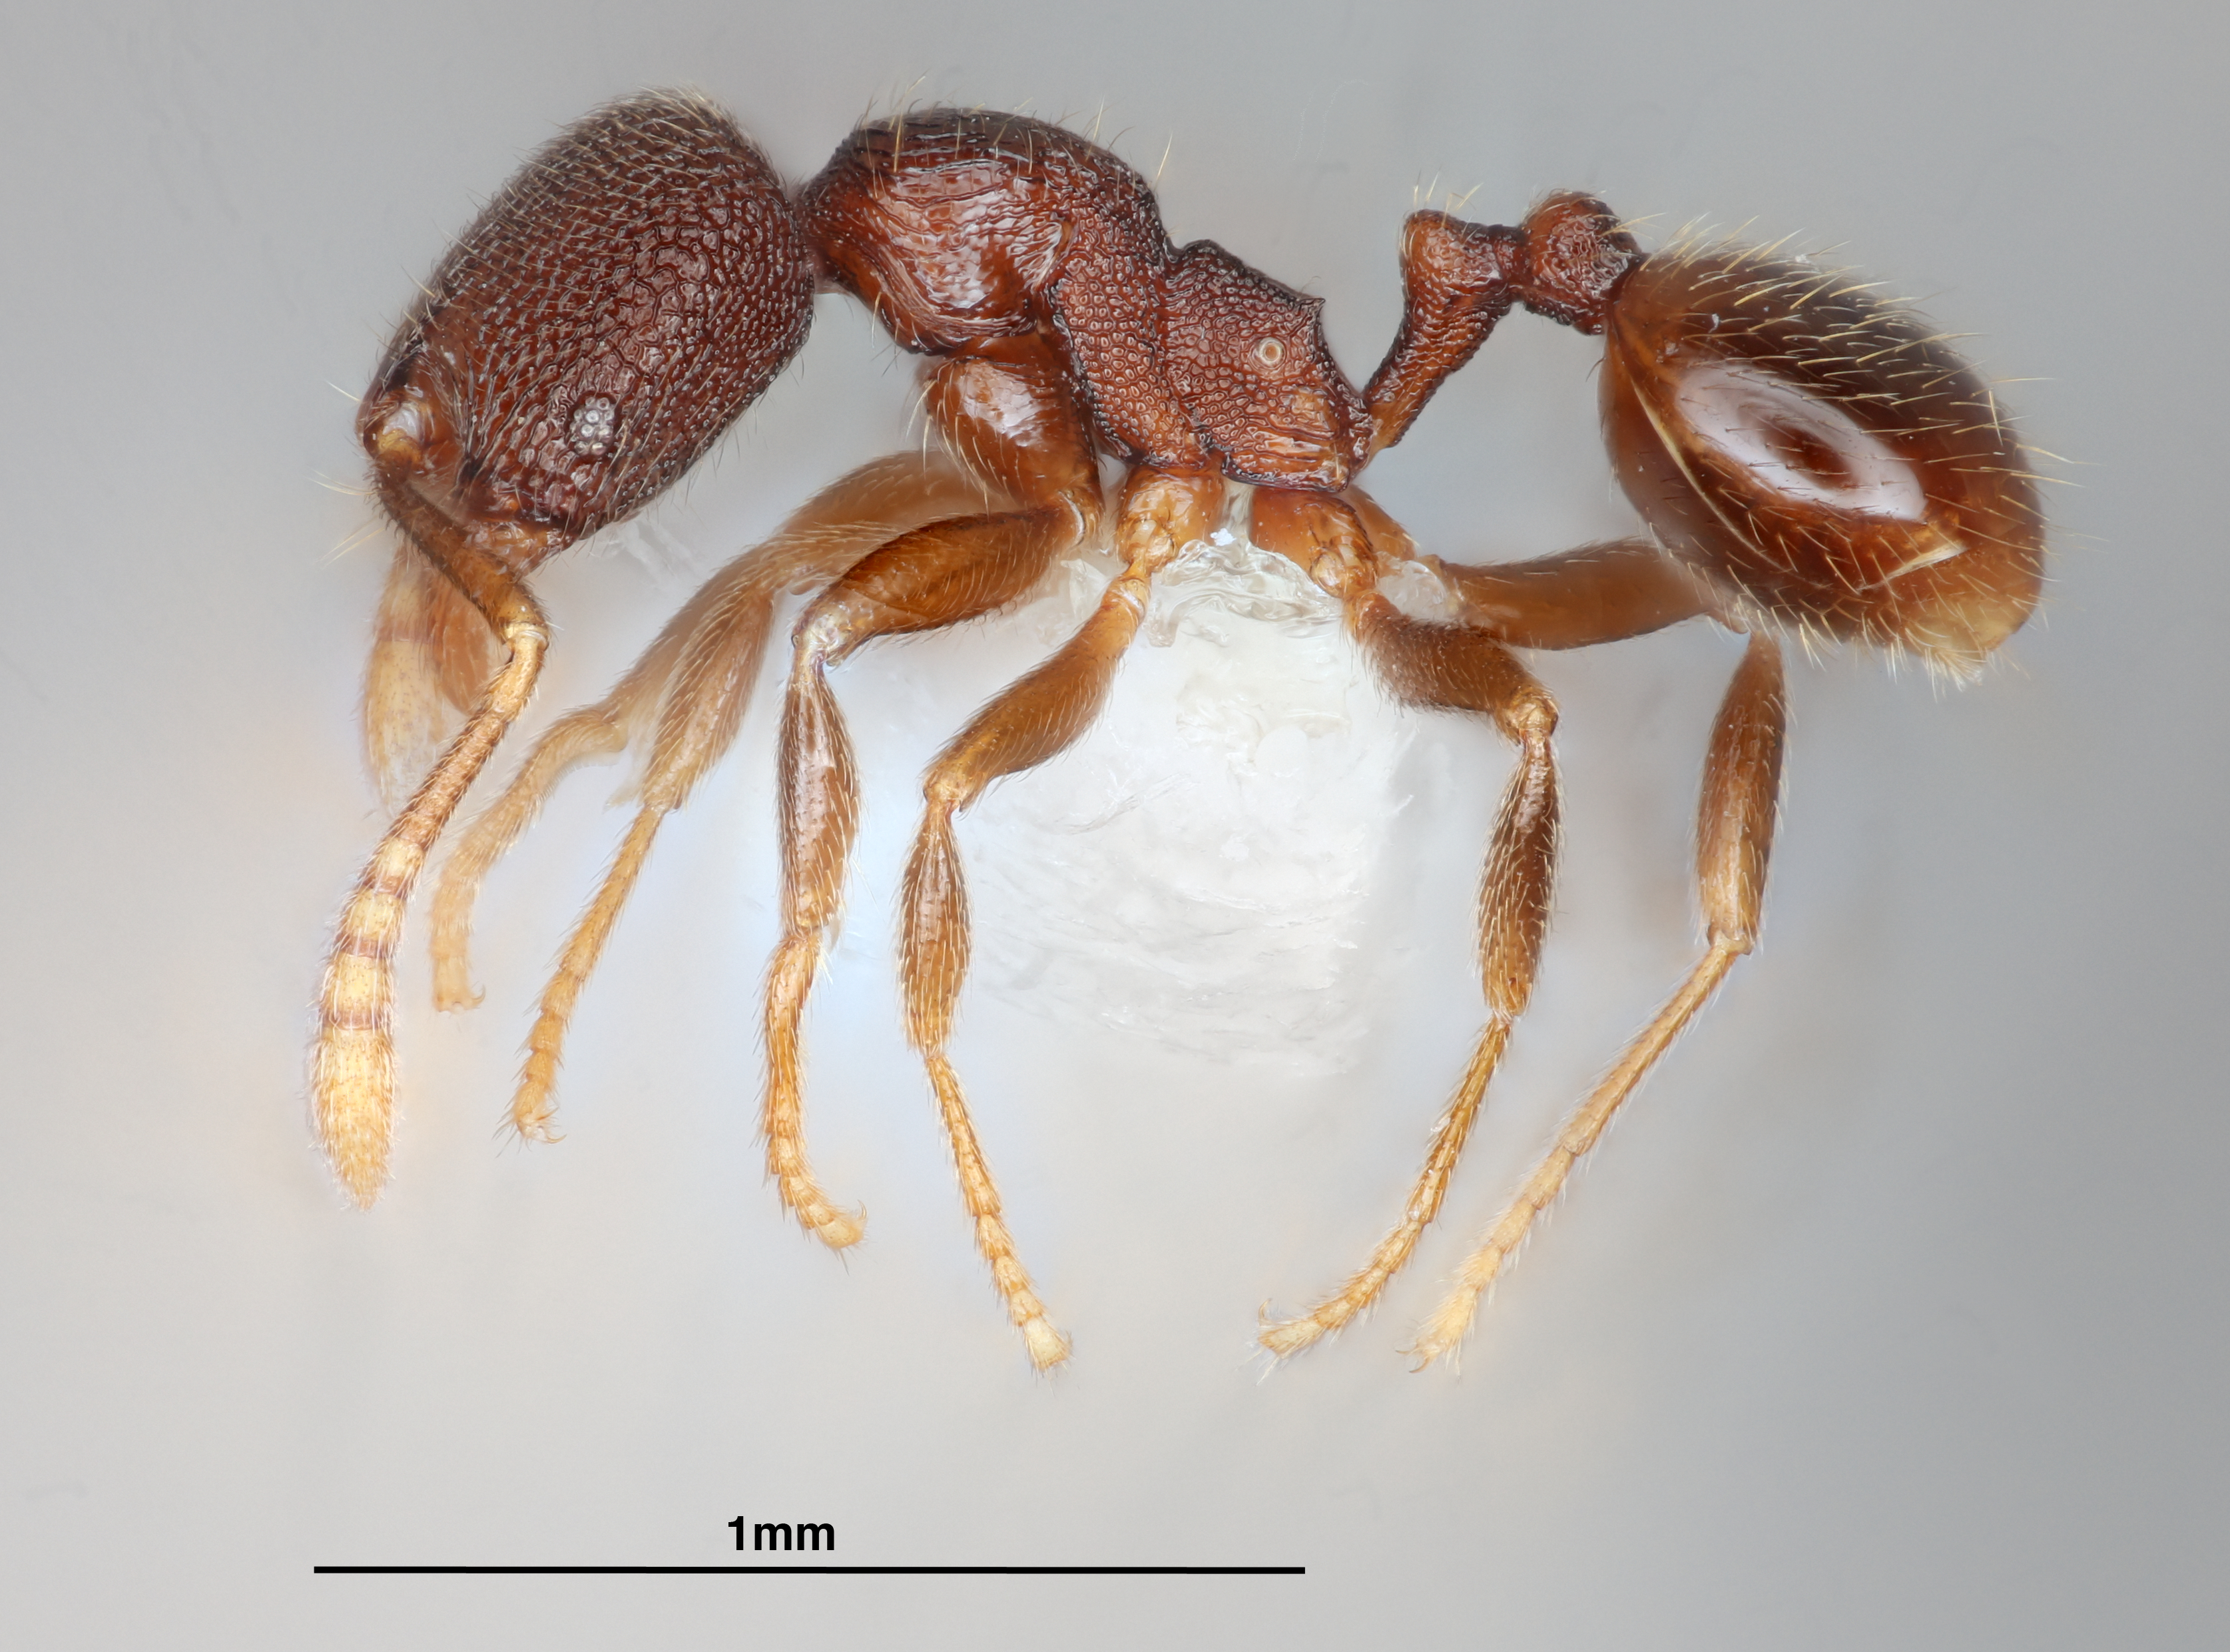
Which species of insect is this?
Stenamma connectum
